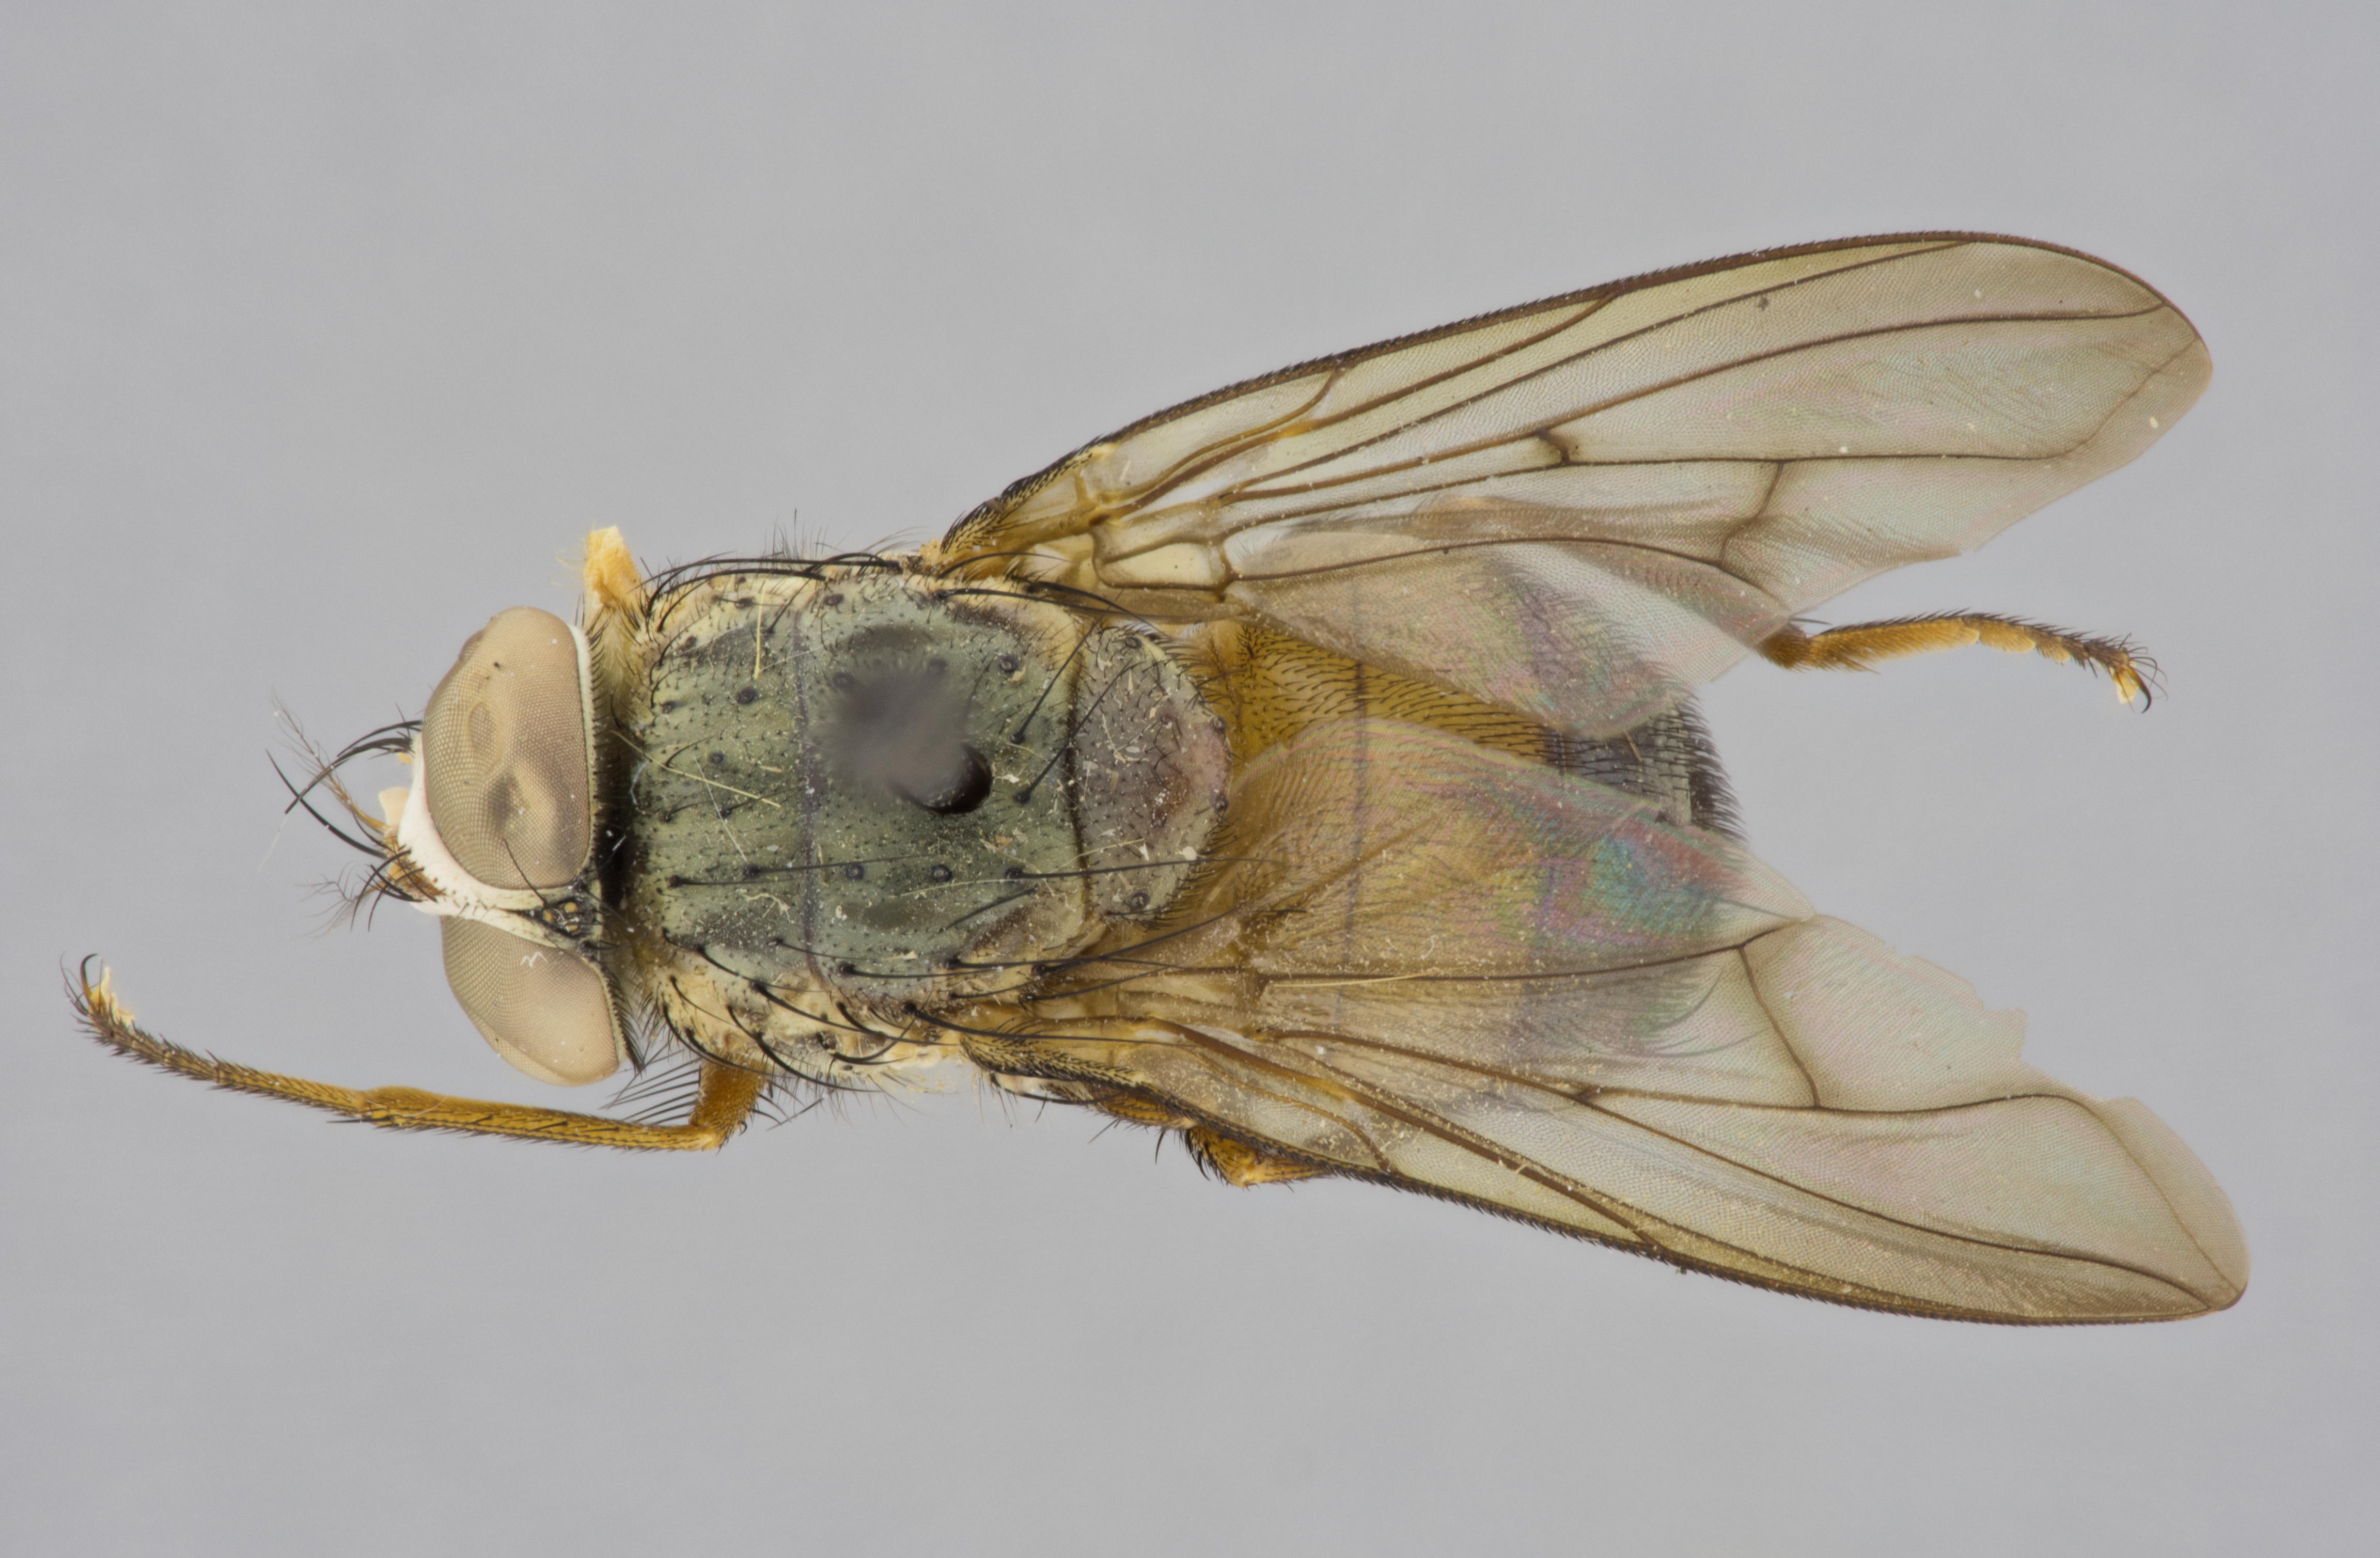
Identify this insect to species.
Mesembrinella abaca (also Huascaromusca abaca)
